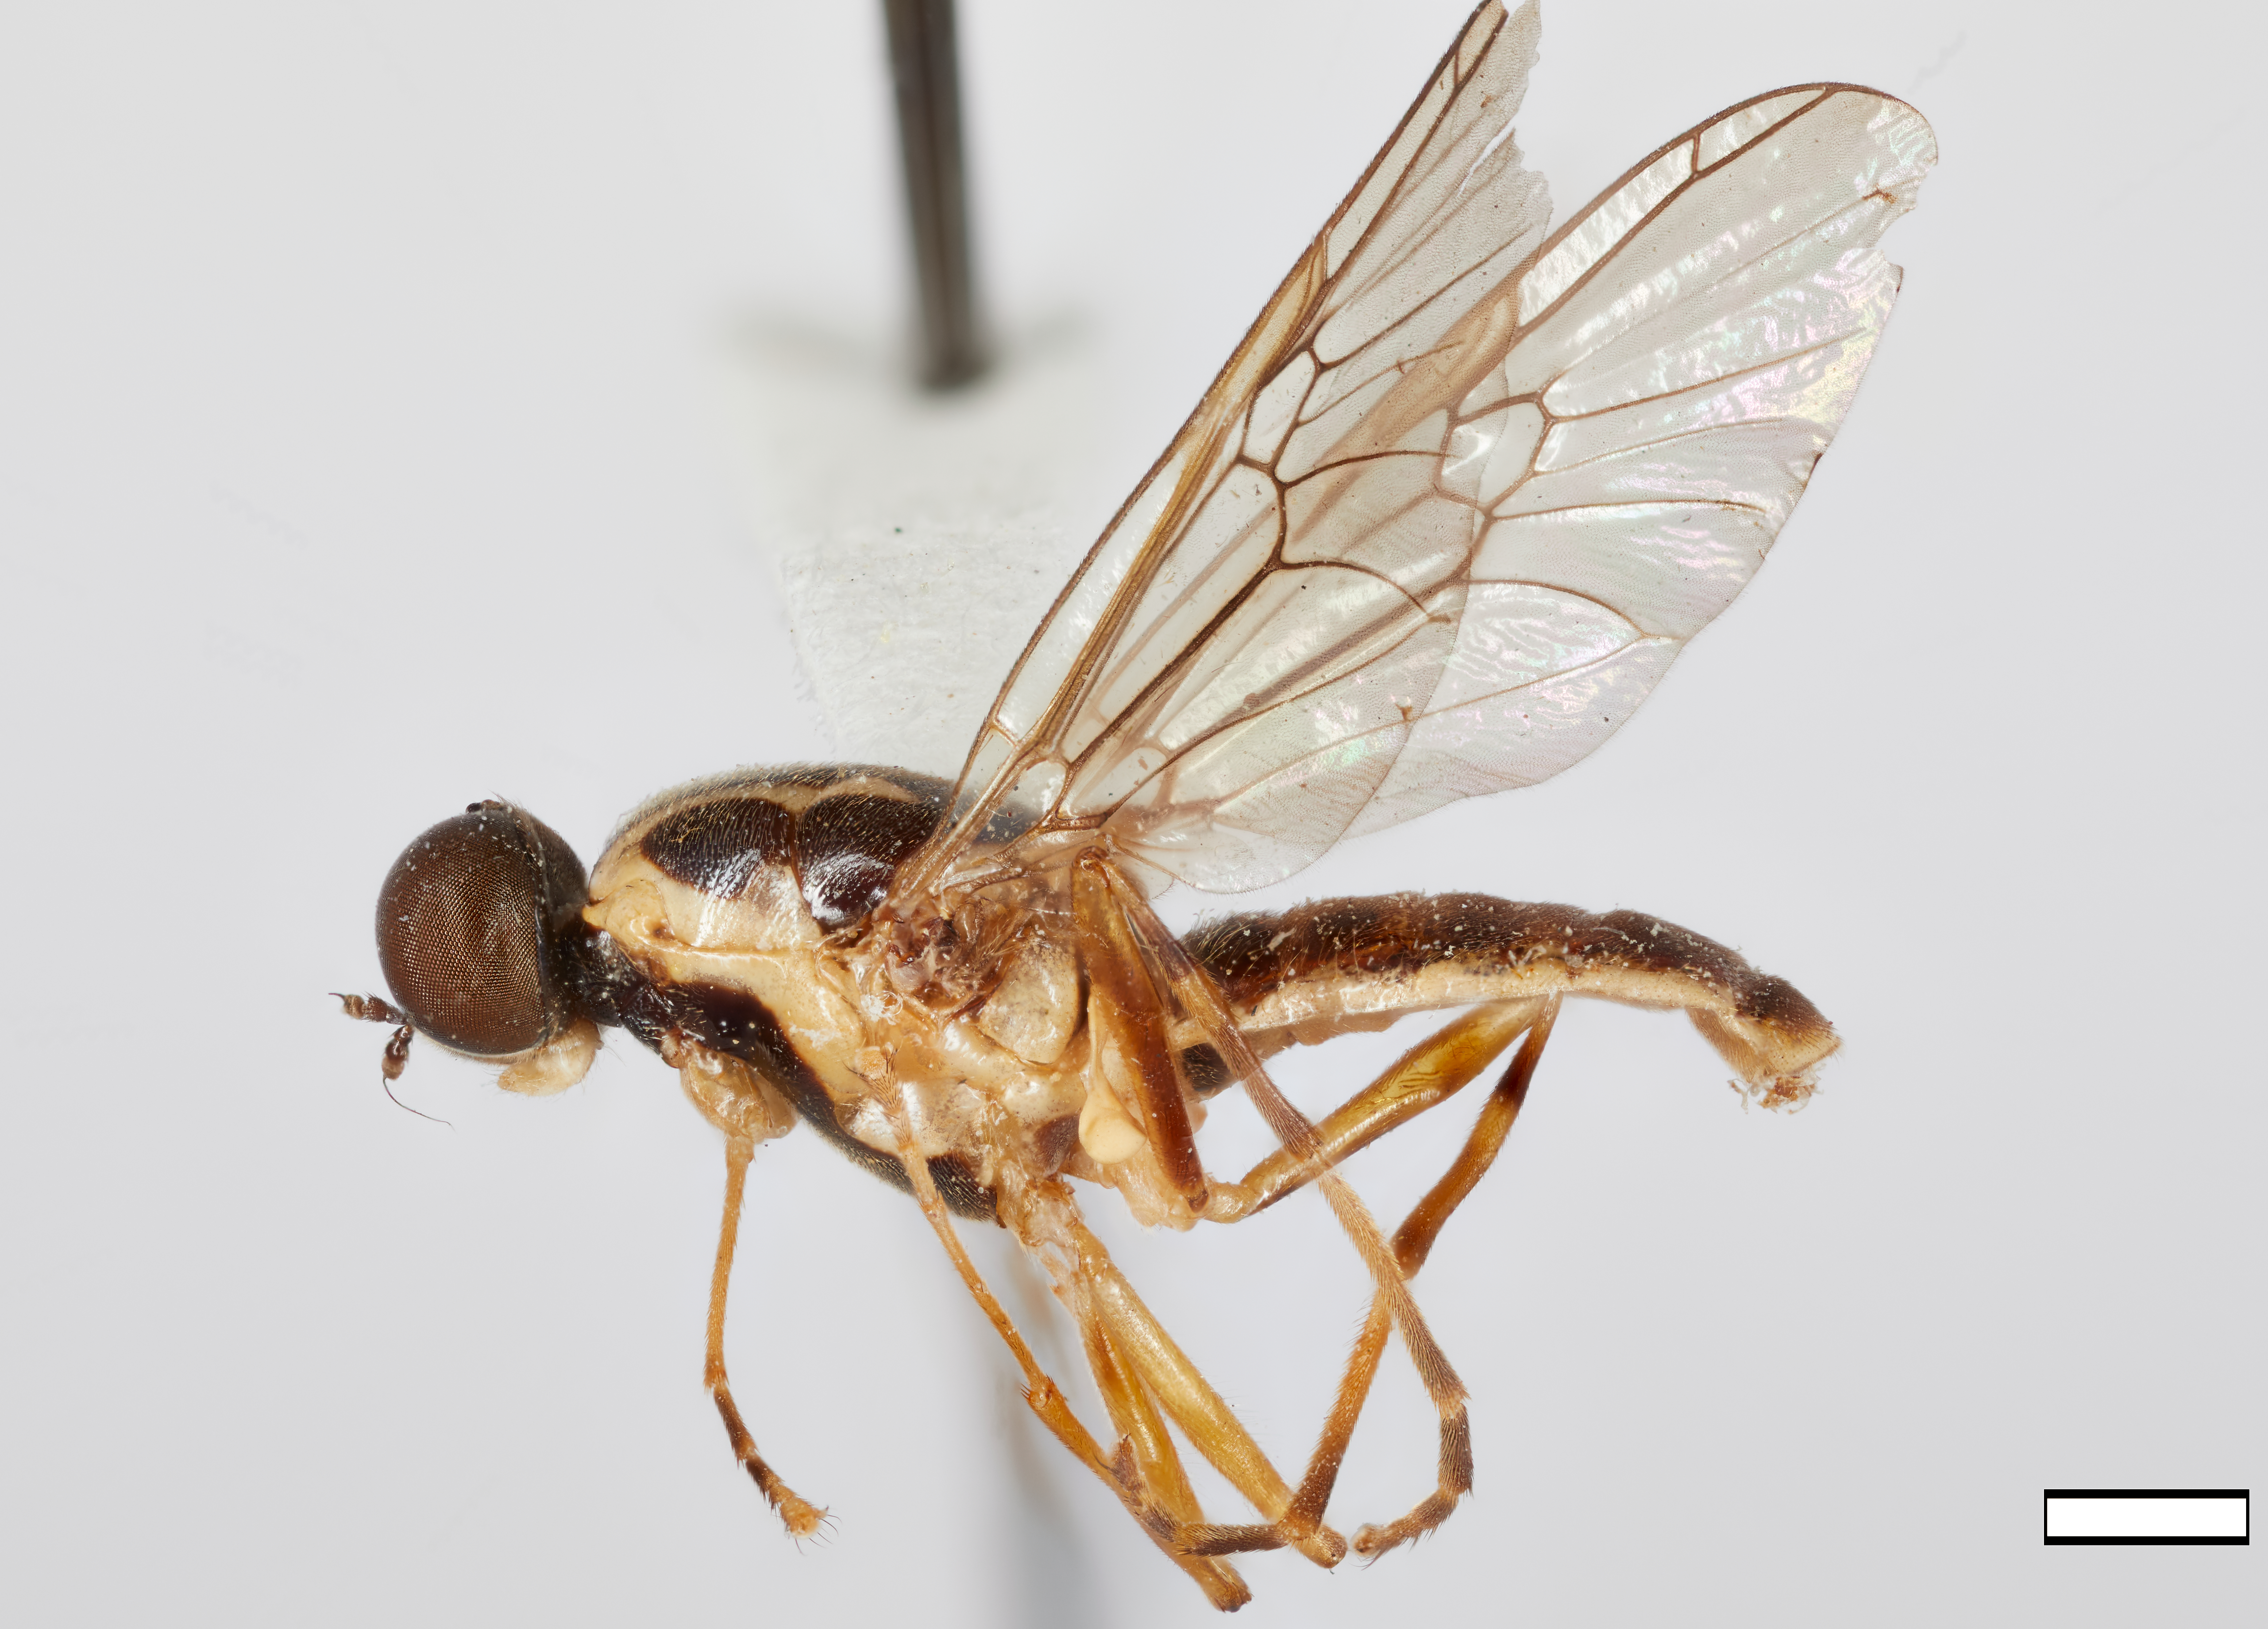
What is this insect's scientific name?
Hoplistopsis geminatus
